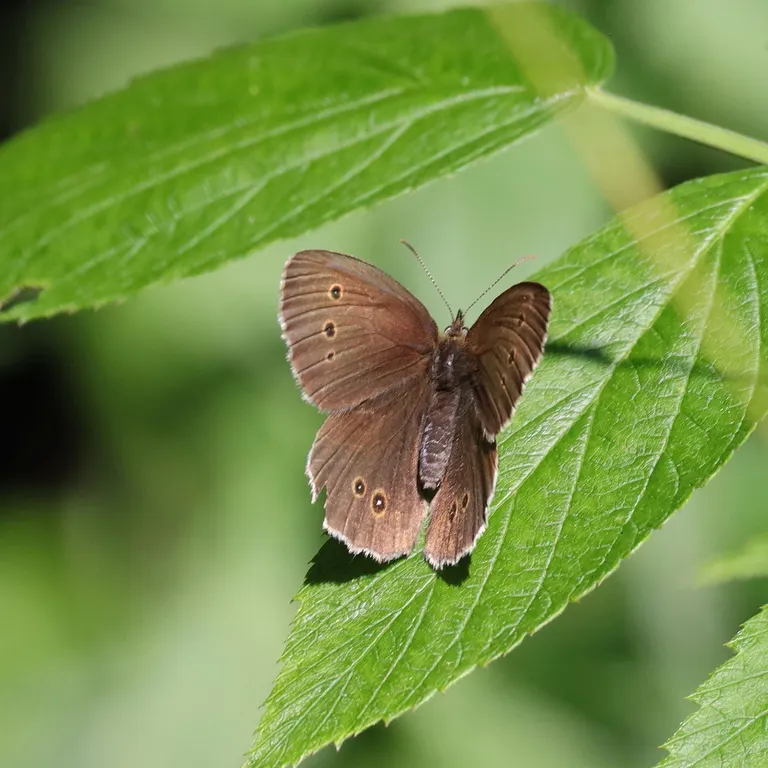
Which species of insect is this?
Aphantopus hyperantus
